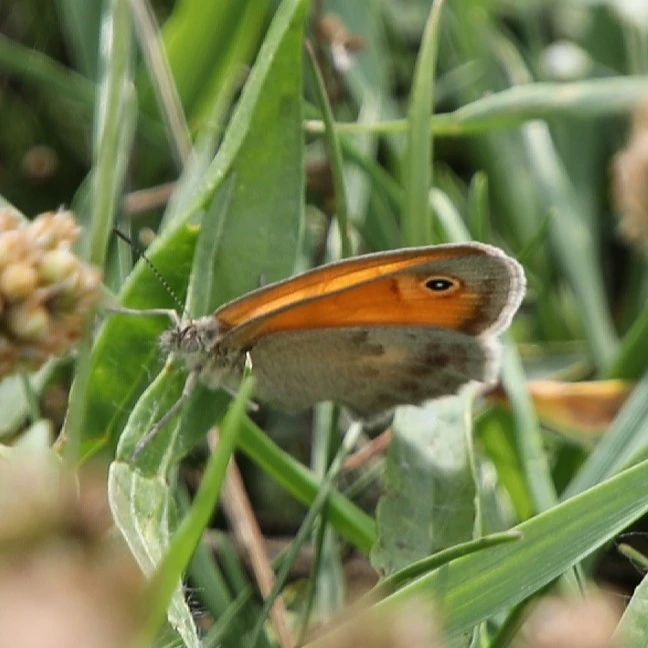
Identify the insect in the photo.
Coenonympha pamphilus
